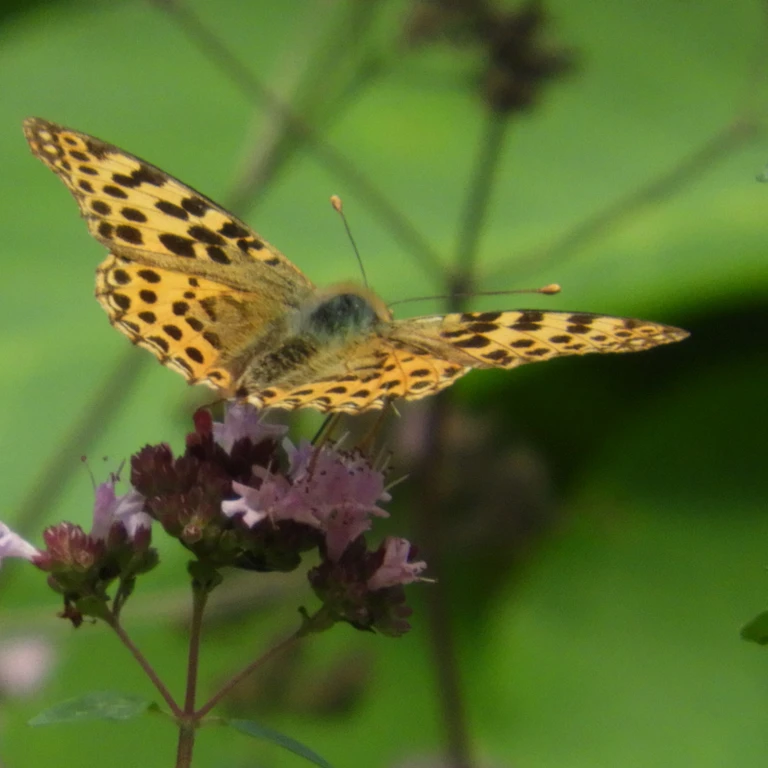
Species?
Issoria lathonia
